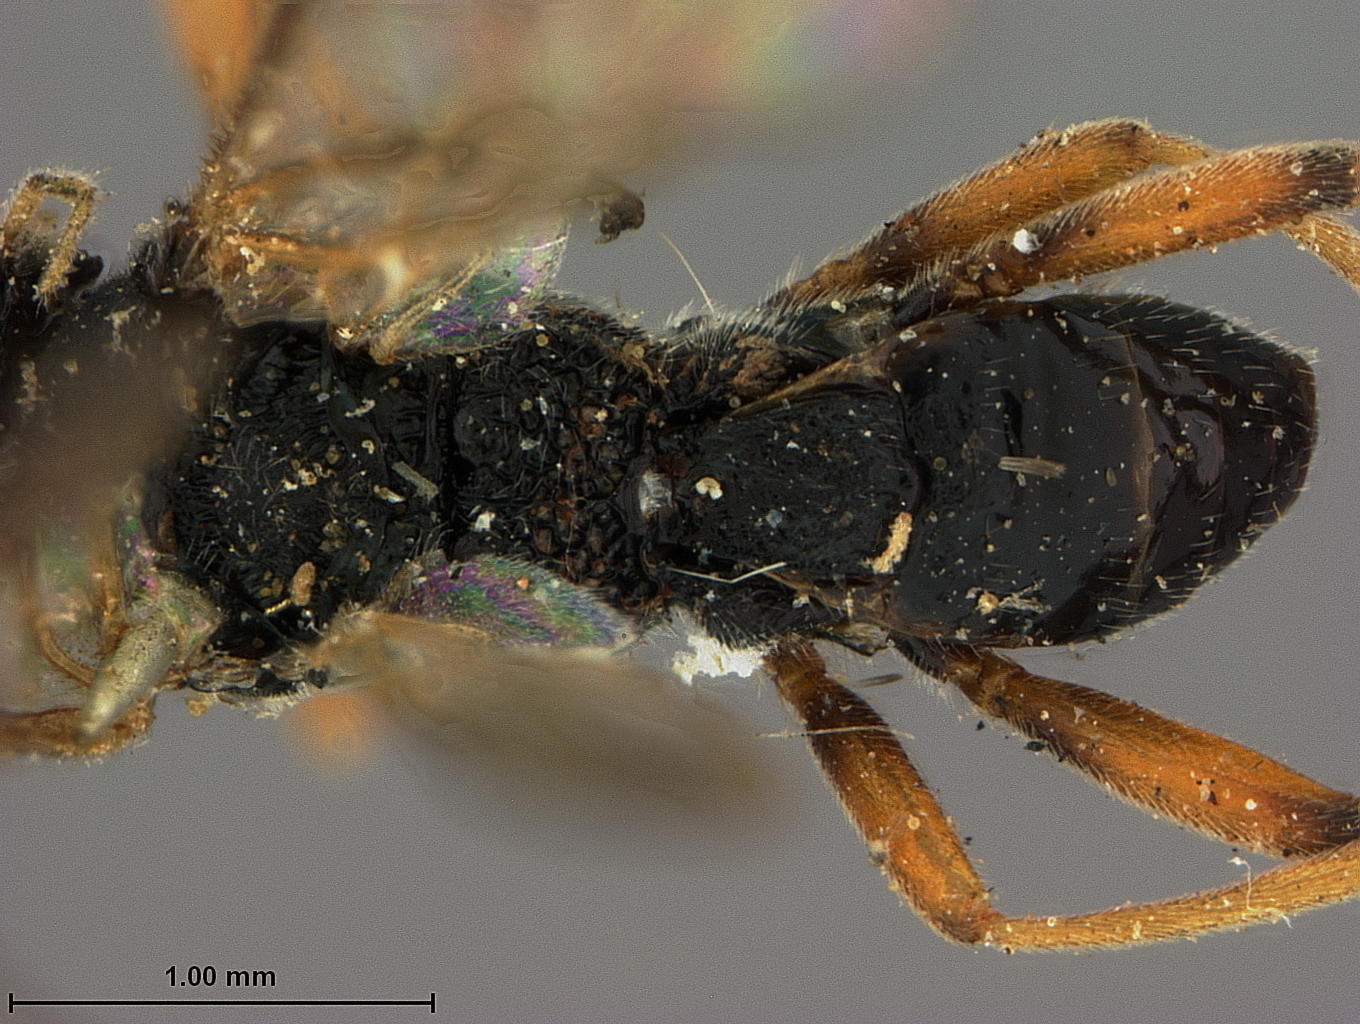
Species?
Microplitis alaskensis
